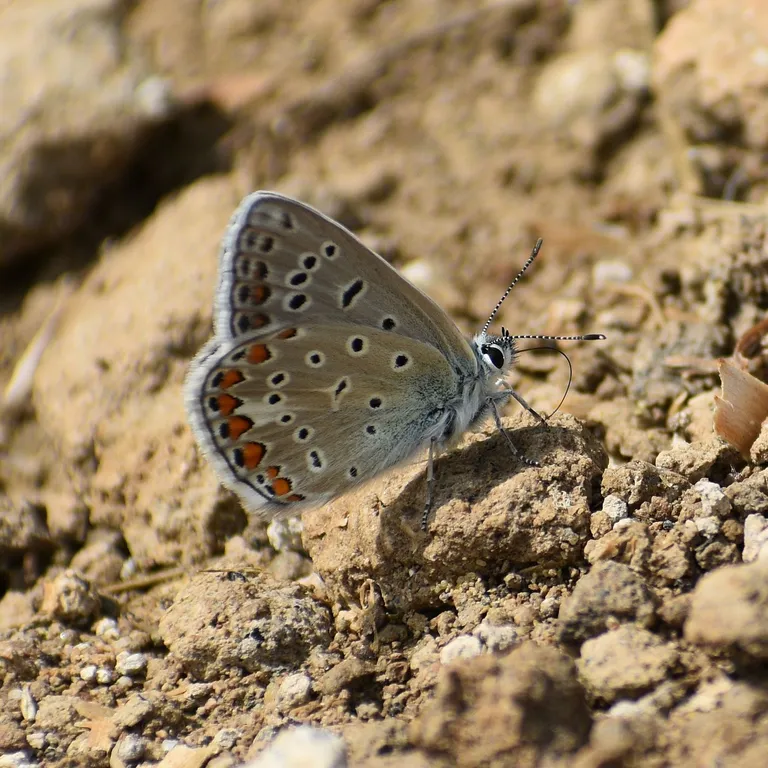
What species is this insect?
Polyommatus icarus
